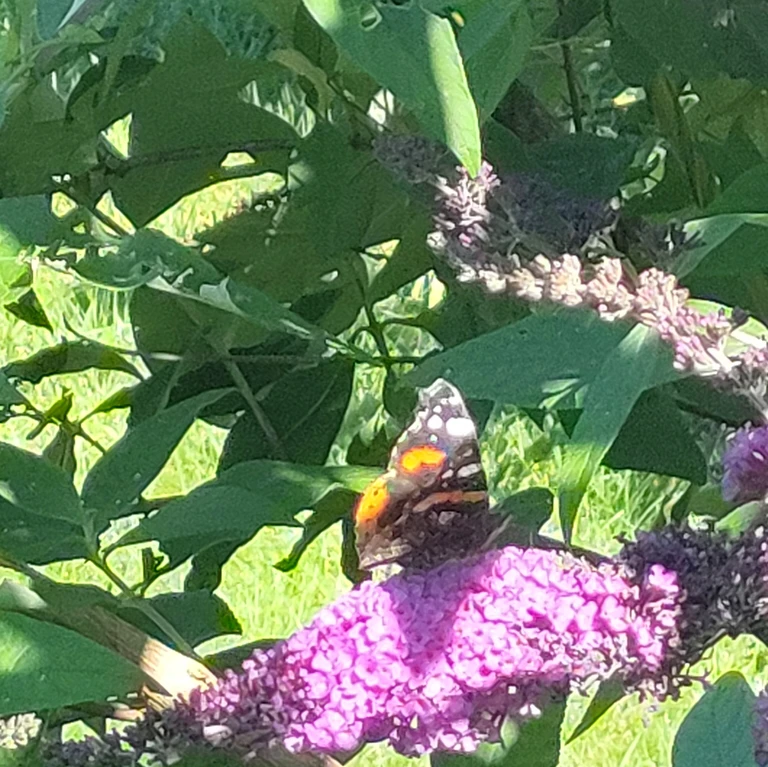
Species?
Vanessa atalanta
